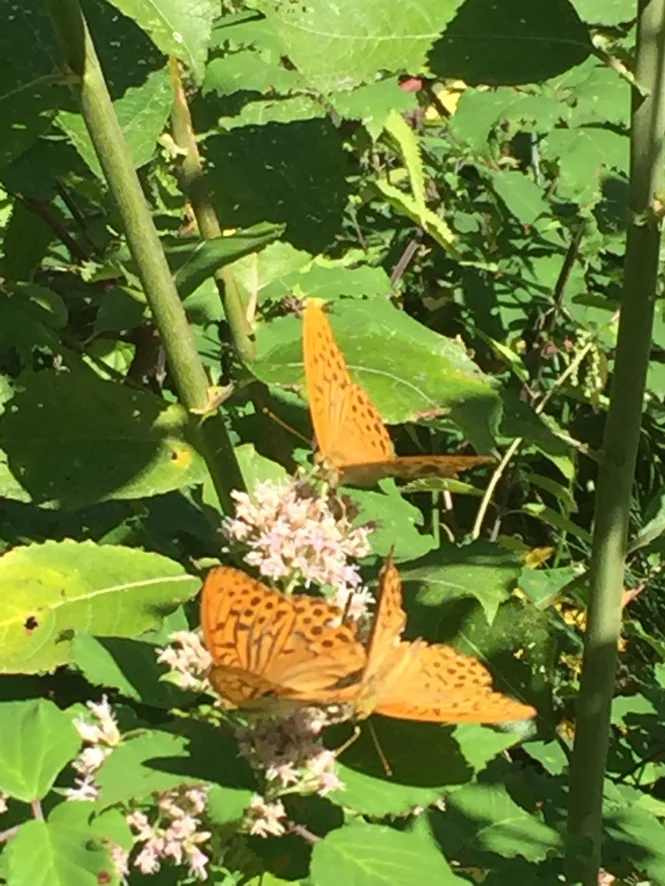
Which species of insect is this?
Argynnis paphia
